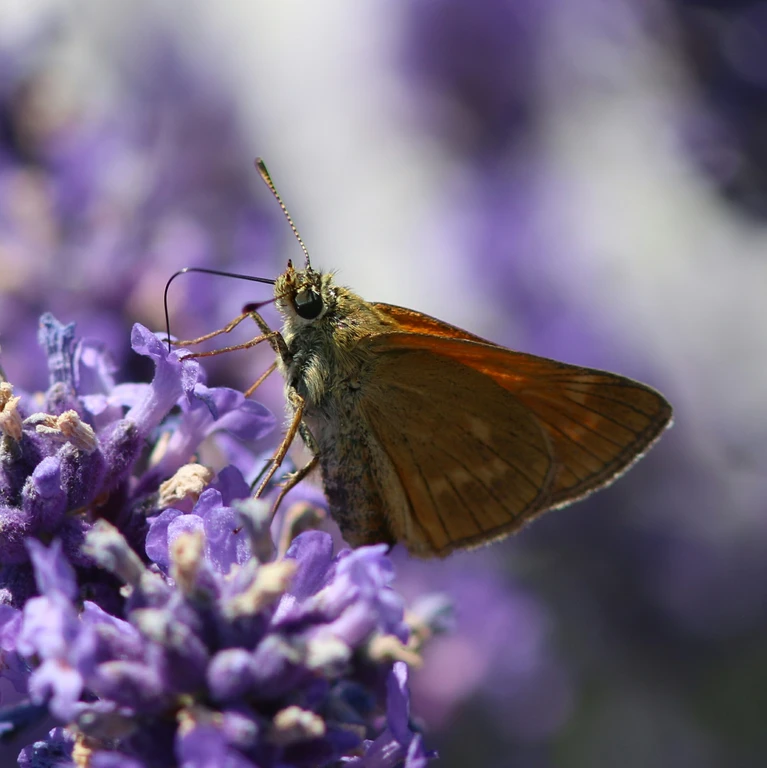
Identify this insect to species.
Ochlodes sylvanus (also Ochlodes venata)
